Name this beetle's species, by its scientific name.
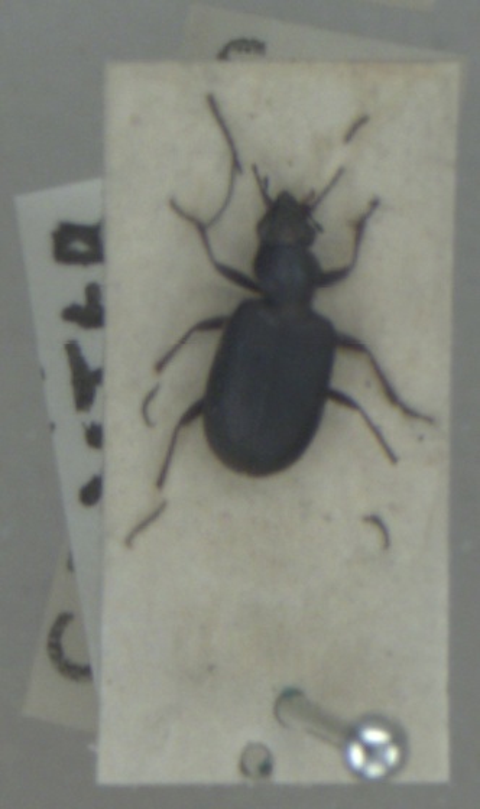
Bembidion punctulatum
